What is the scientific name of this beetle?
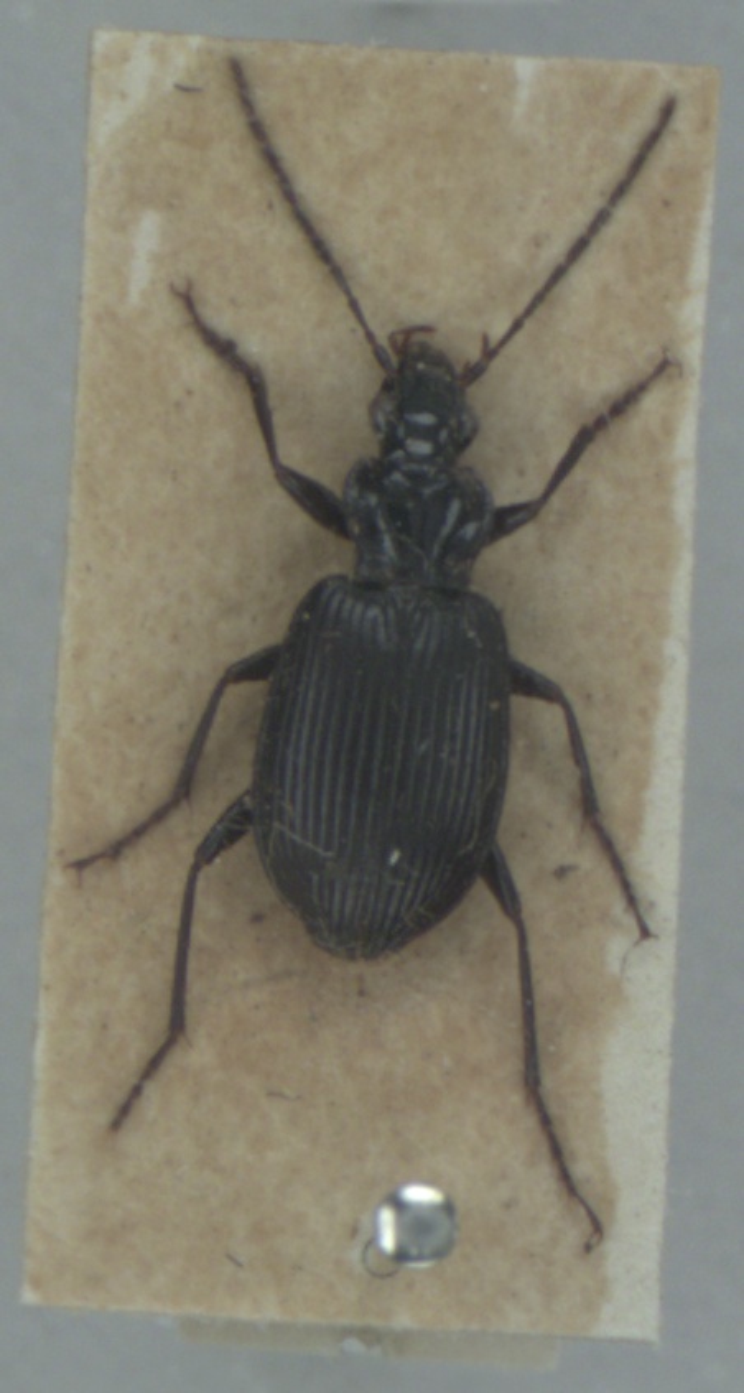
Platynus assimilis
